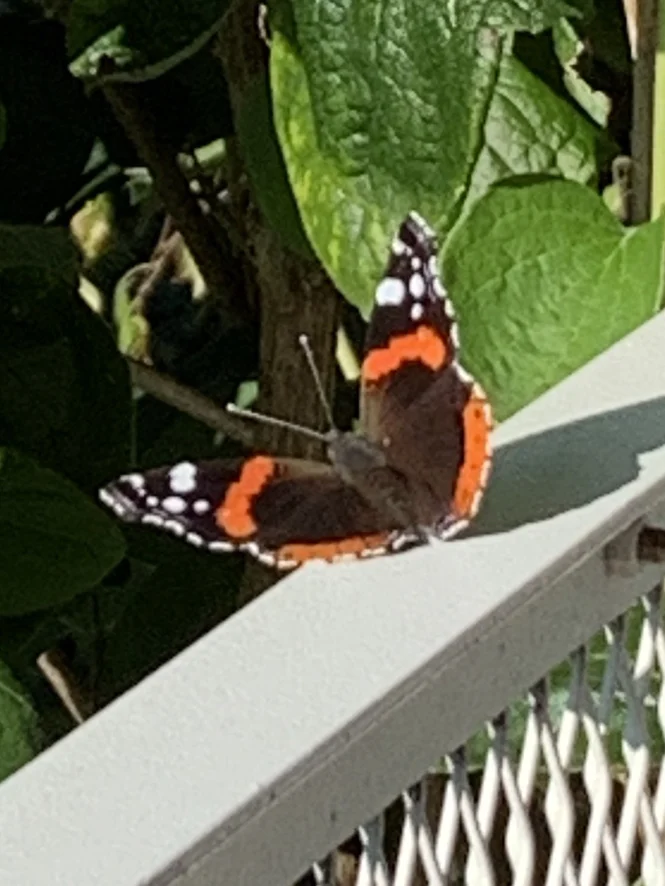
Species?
Vanessa atalanta
